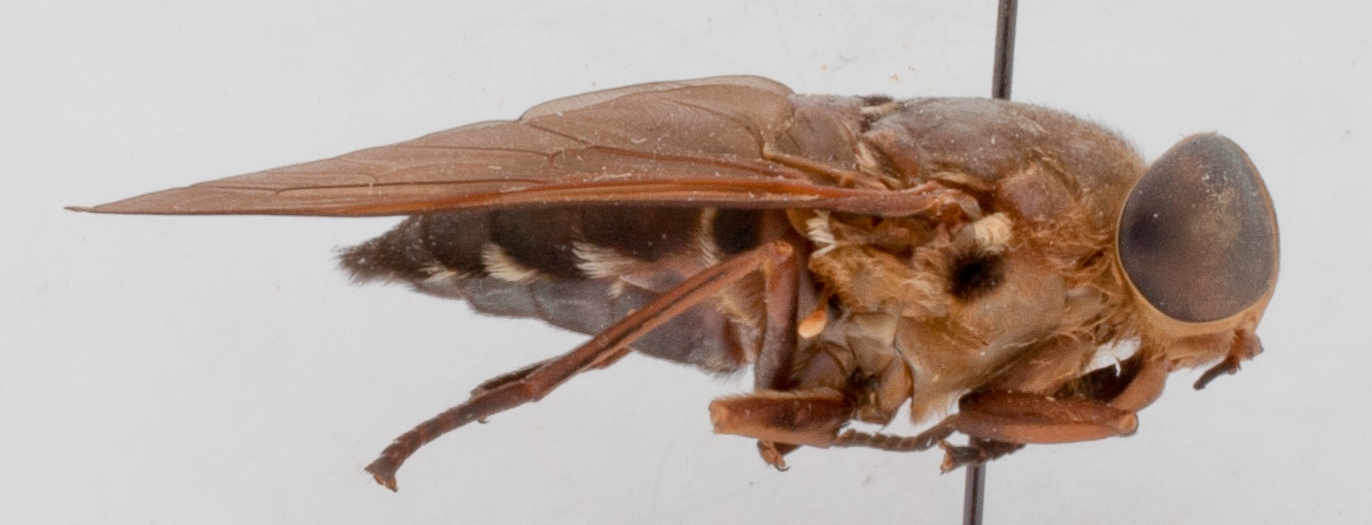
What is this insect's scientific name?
Tabanus punctipleura
